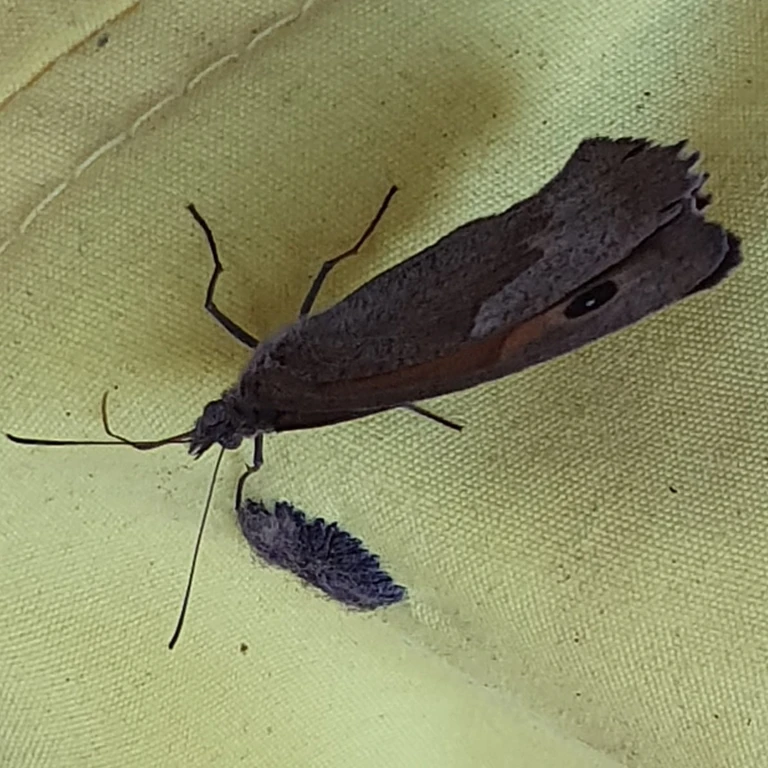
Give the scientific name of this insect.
Maniola jurtina
